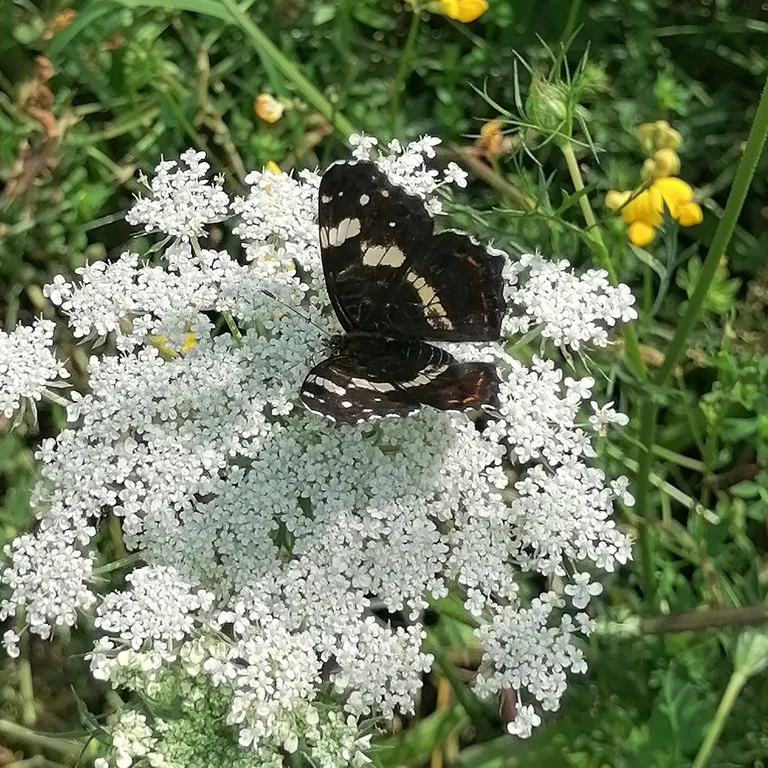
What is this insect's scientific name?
Araschnia levana
